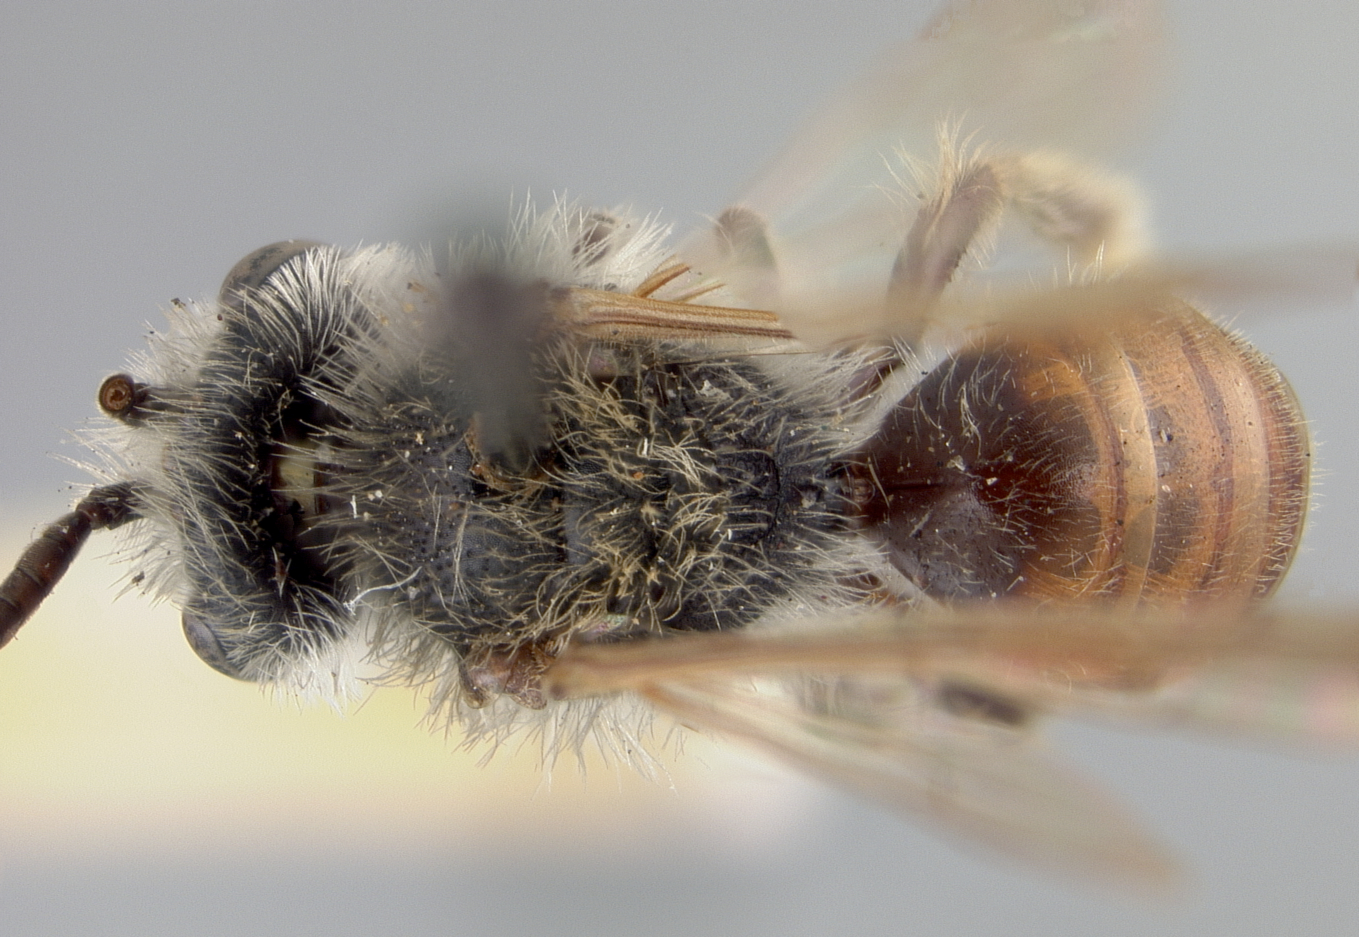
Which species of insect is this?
Andrena sphecodiniformis
